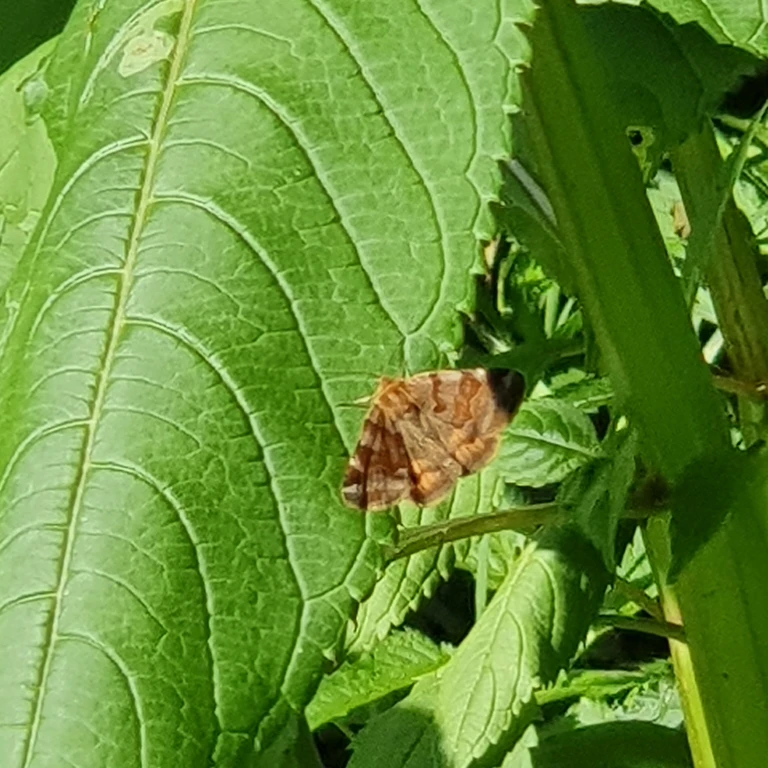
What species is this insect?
Euclidia glyphica
